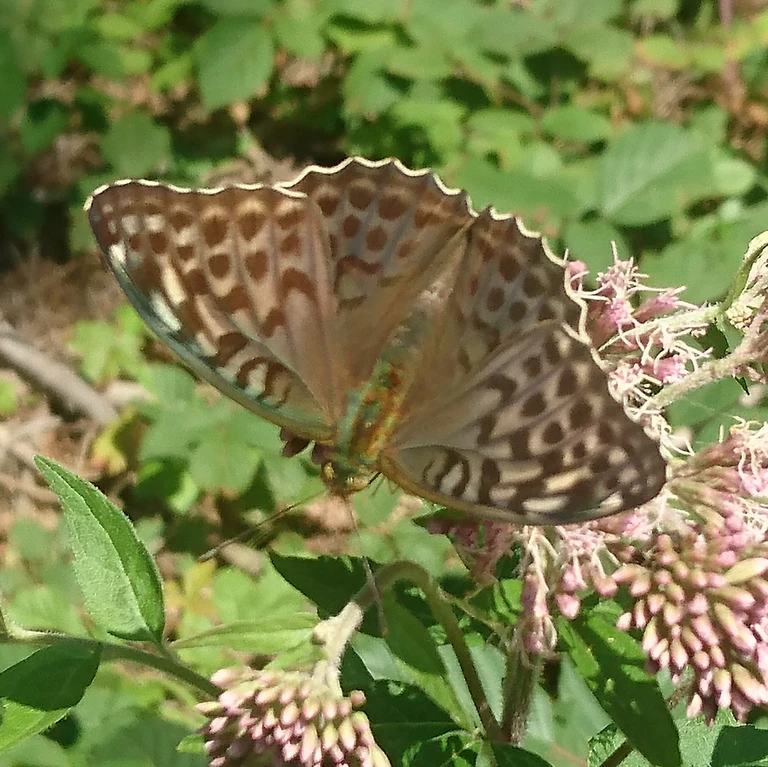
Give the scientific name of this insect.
Argynnis paphia
